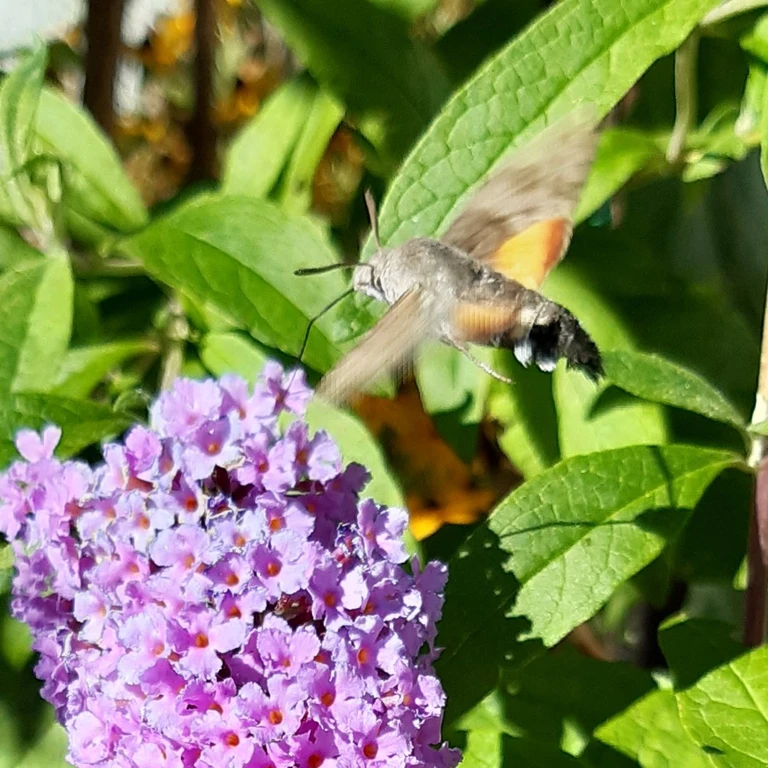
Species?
Macroglossum stellatarum
